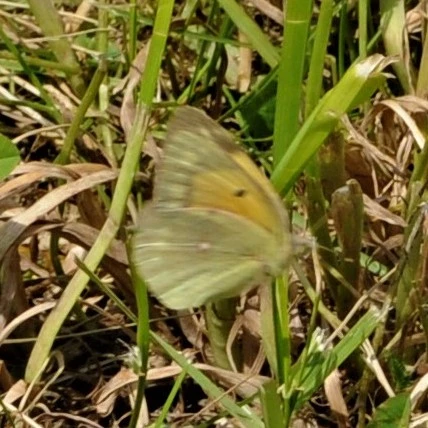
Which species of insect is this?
Colias croceus
